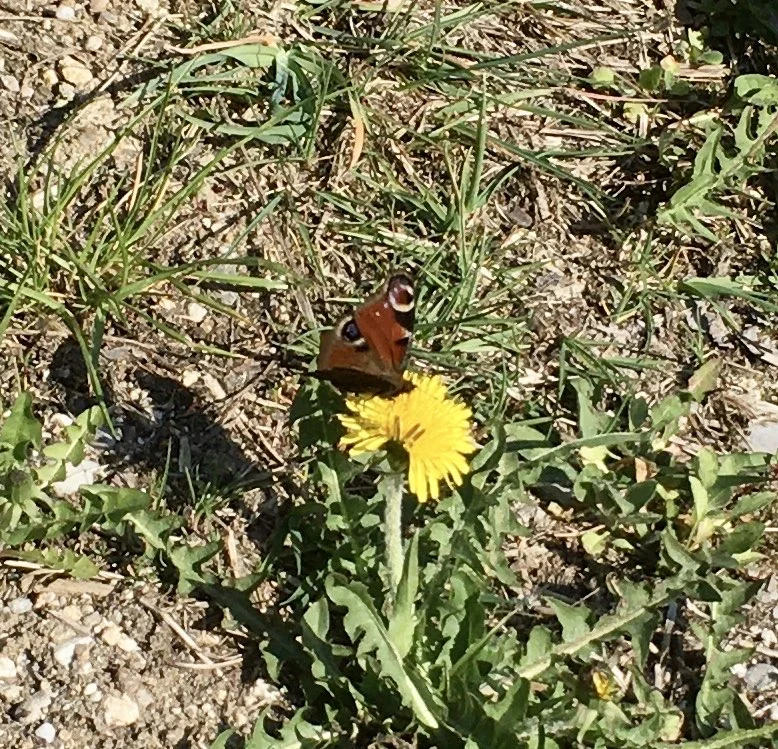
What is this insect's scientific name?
Aglais io
